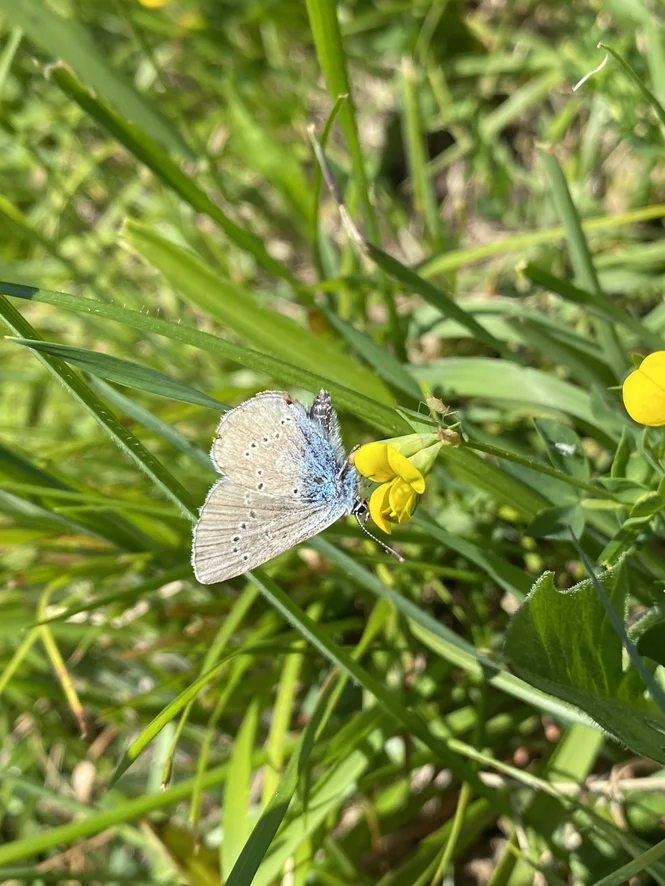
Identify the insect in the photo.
Cyaniris semiargus
